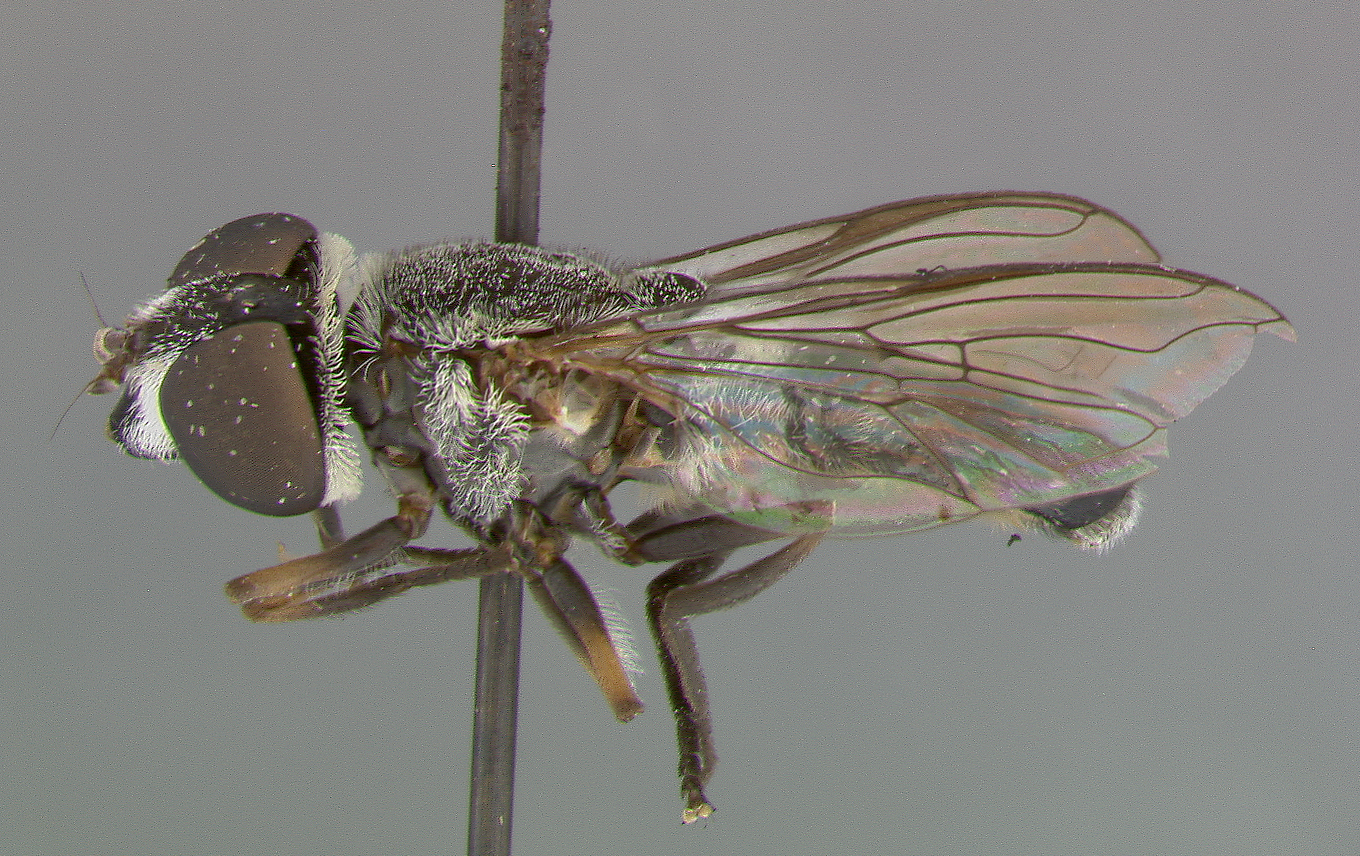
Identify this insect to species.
Dissoptera yapensis
